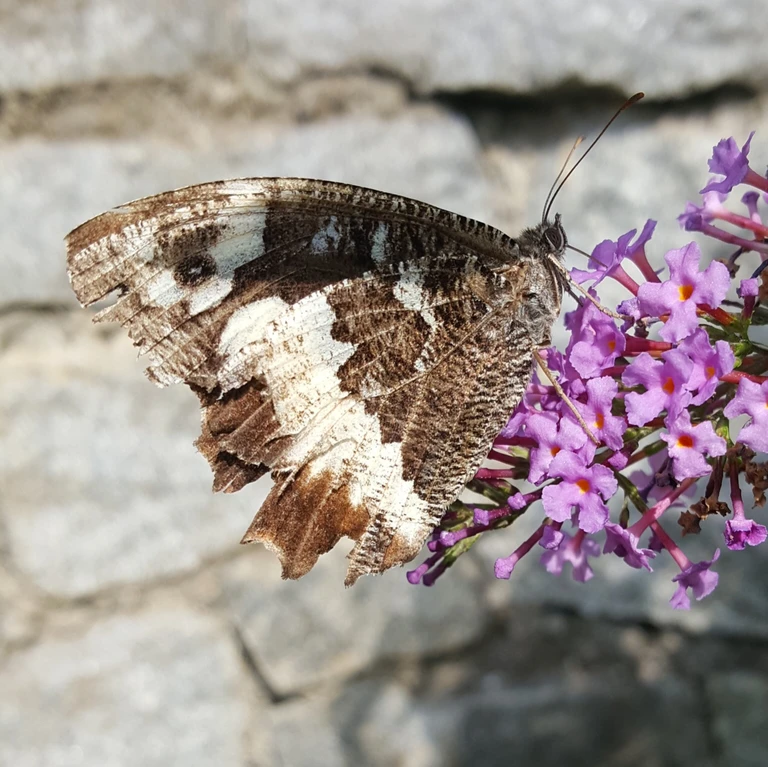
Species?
Brintesia circe
